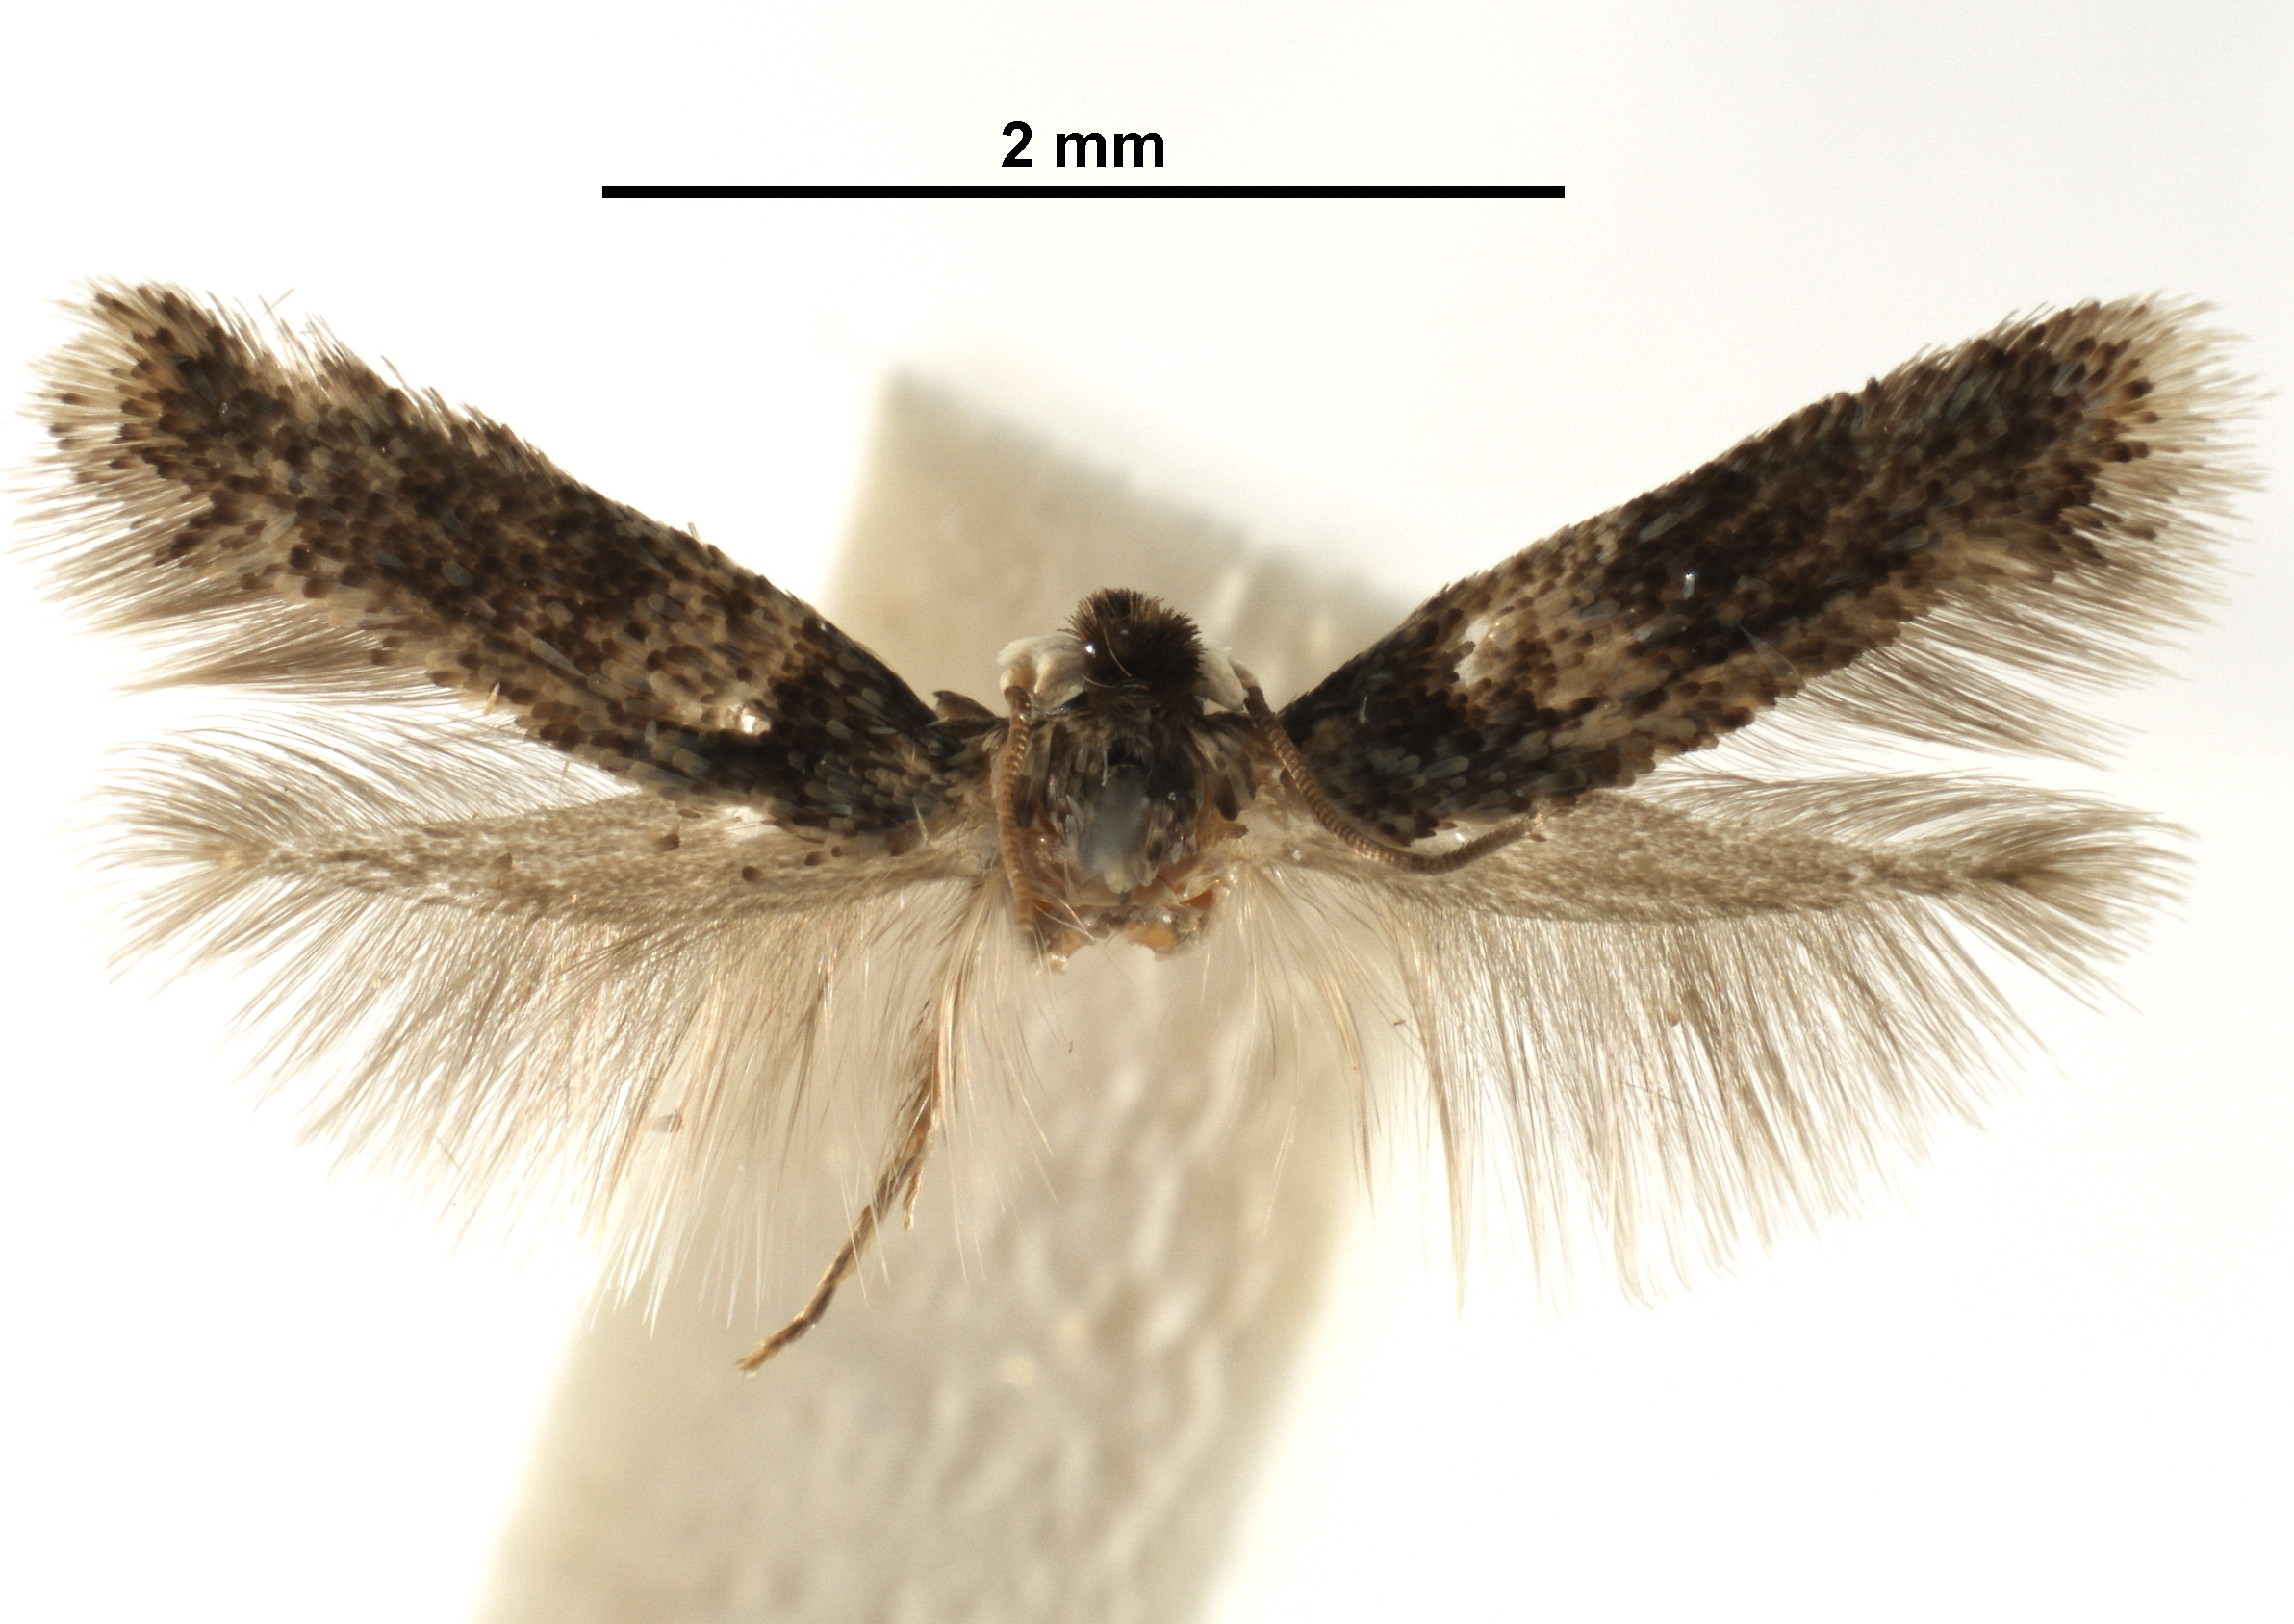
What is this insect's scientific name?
Zimmermannia bosquella
